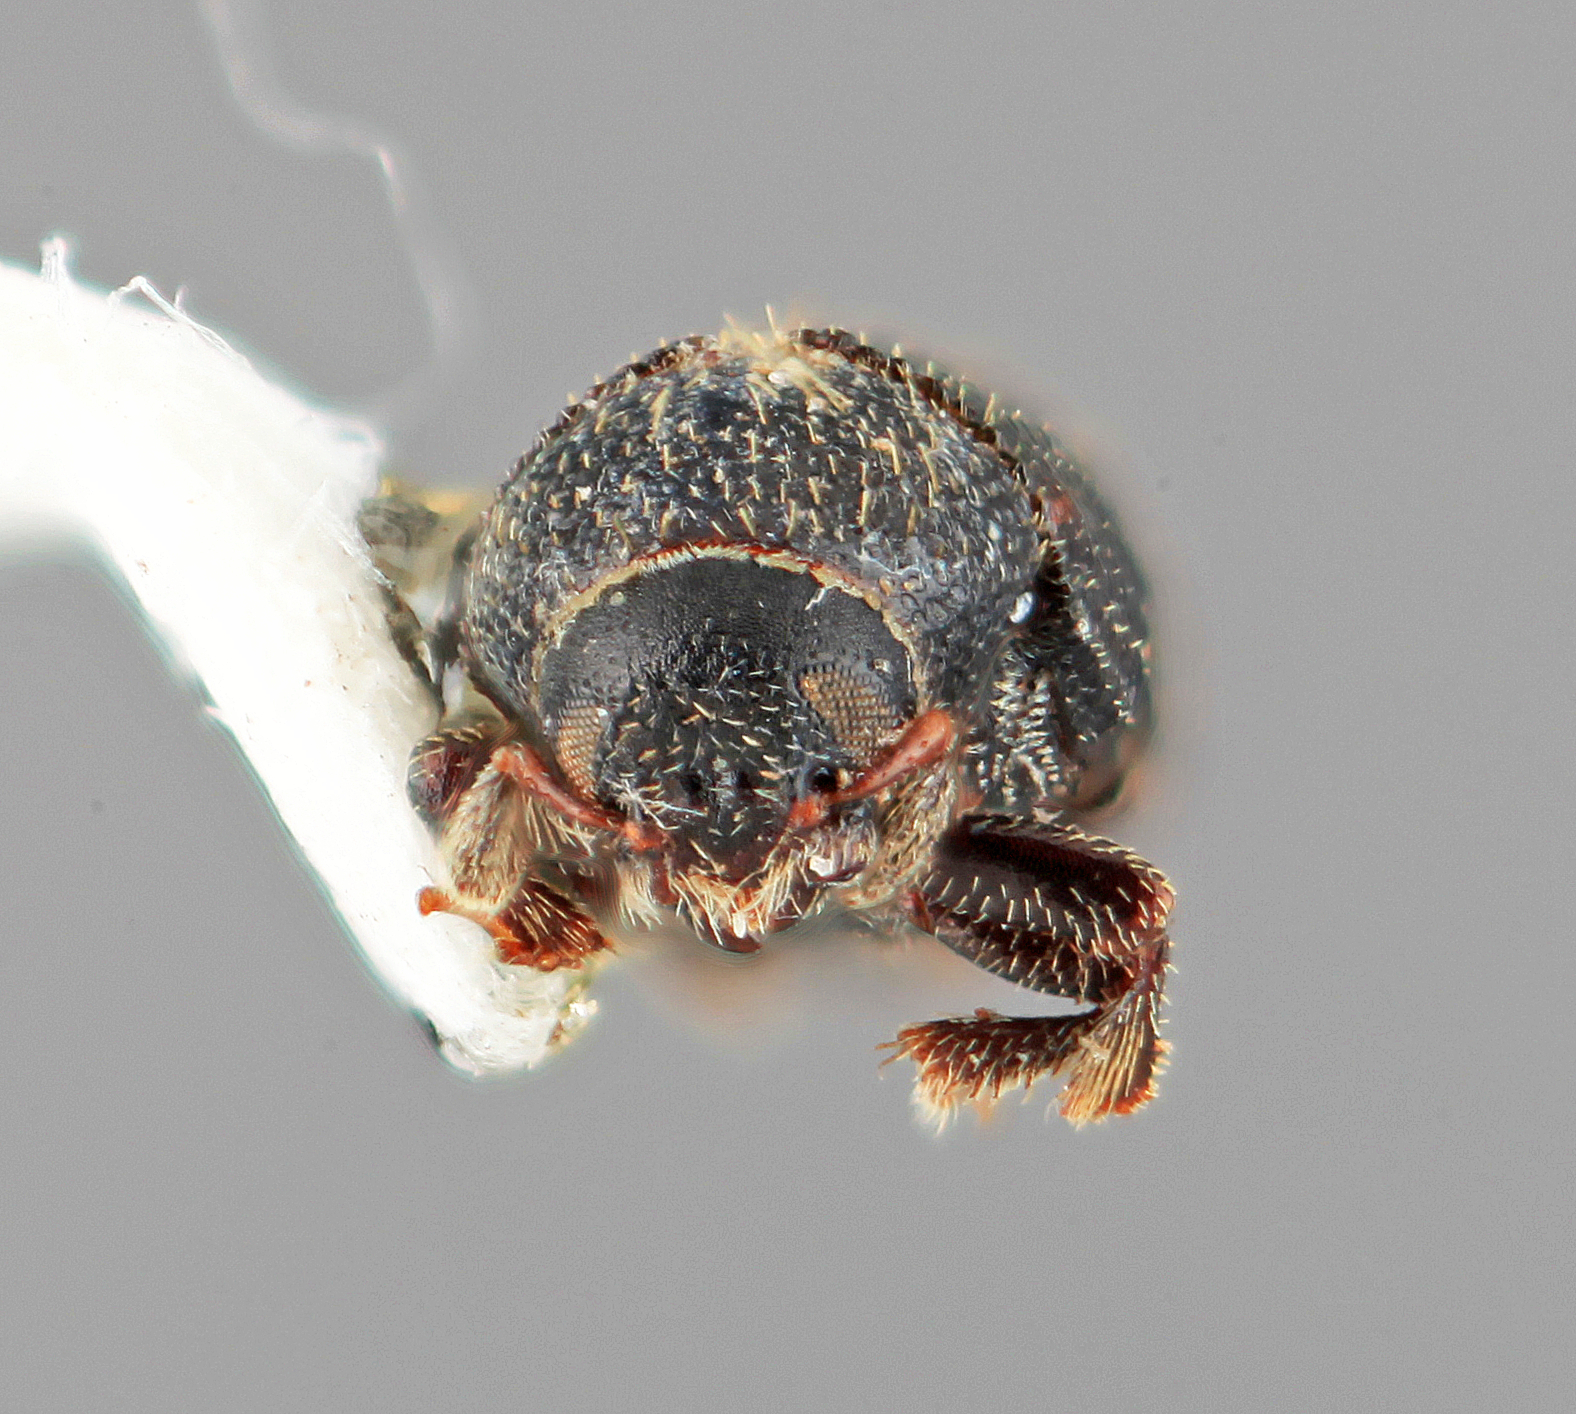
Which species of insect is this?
Phloeotribus fici
